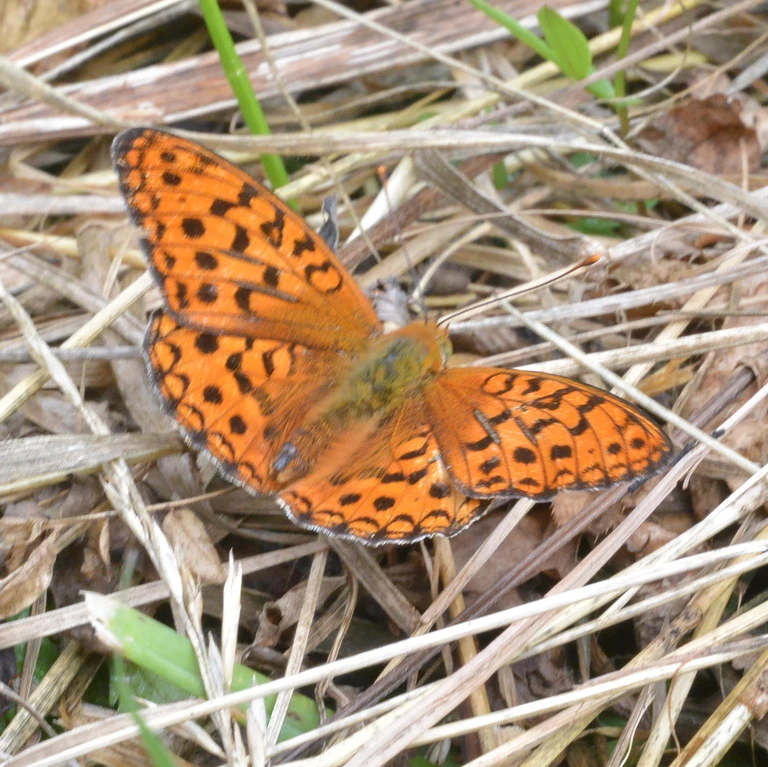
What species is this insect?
Fabriciana adippe
